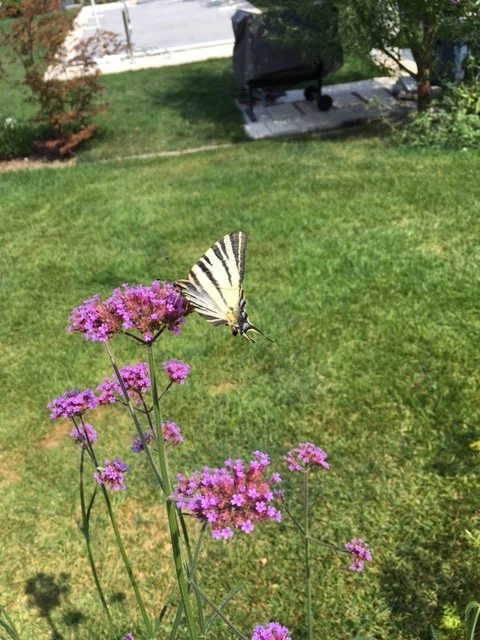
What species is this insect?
Iphiclides podalirius
